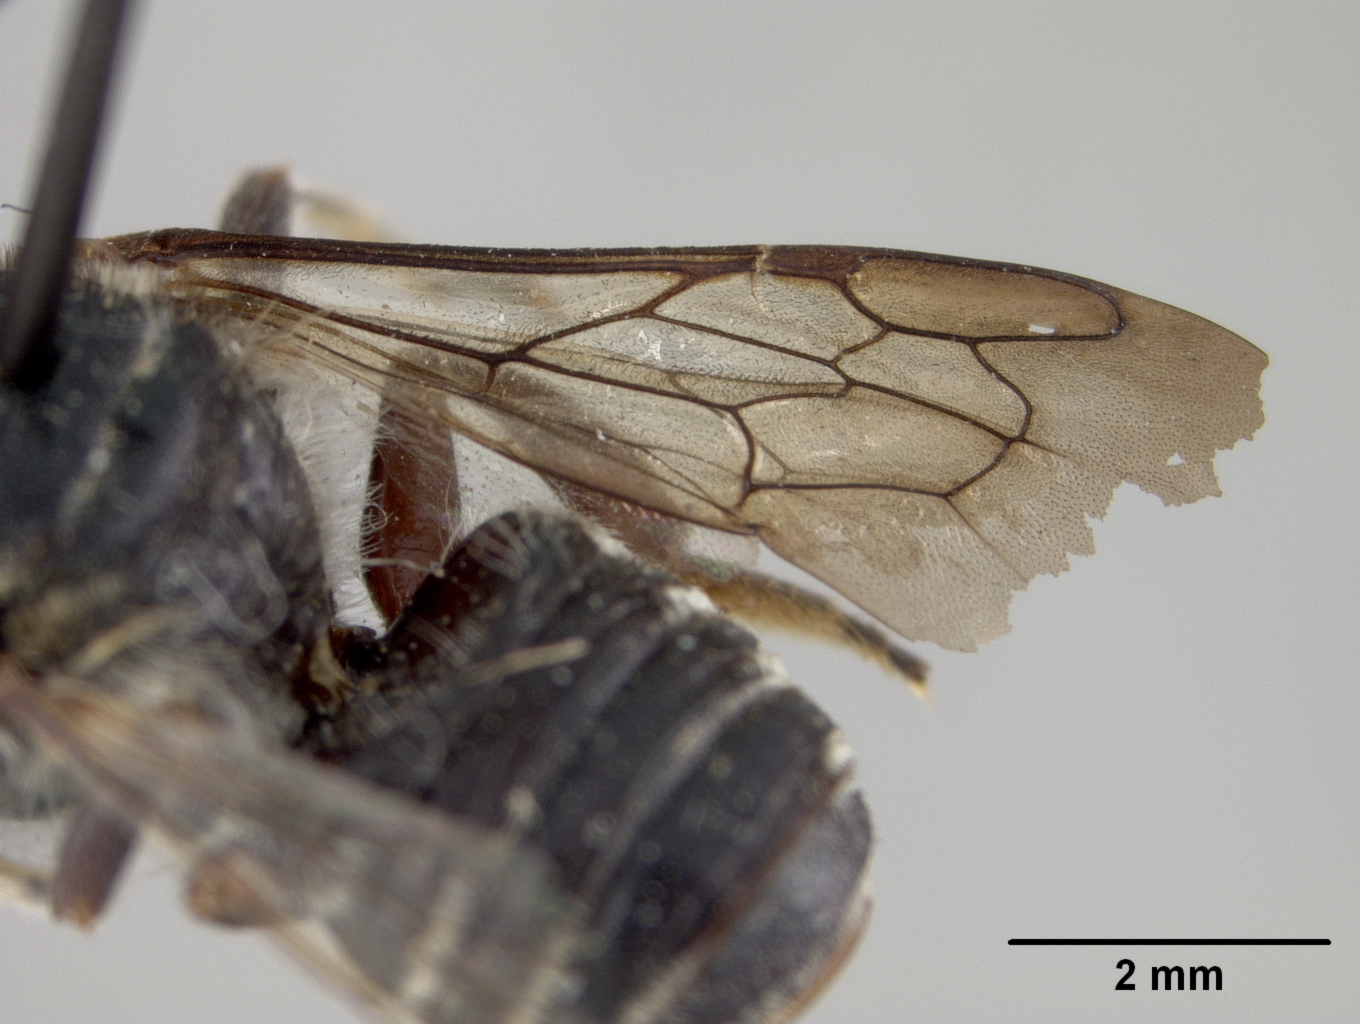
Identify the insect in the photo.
Megachile sejuncta
